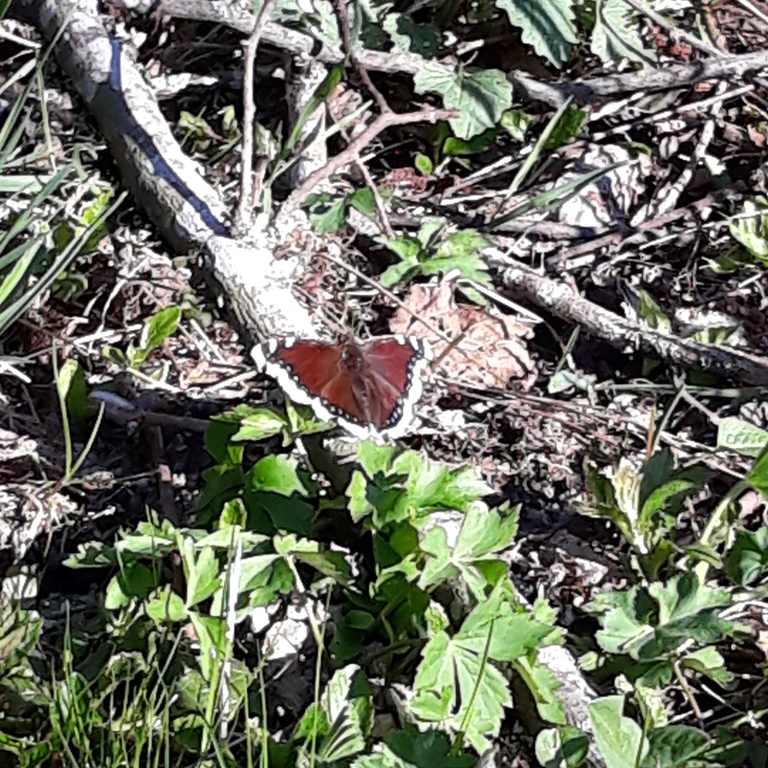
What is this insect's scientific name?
Nymphalis antiopa
